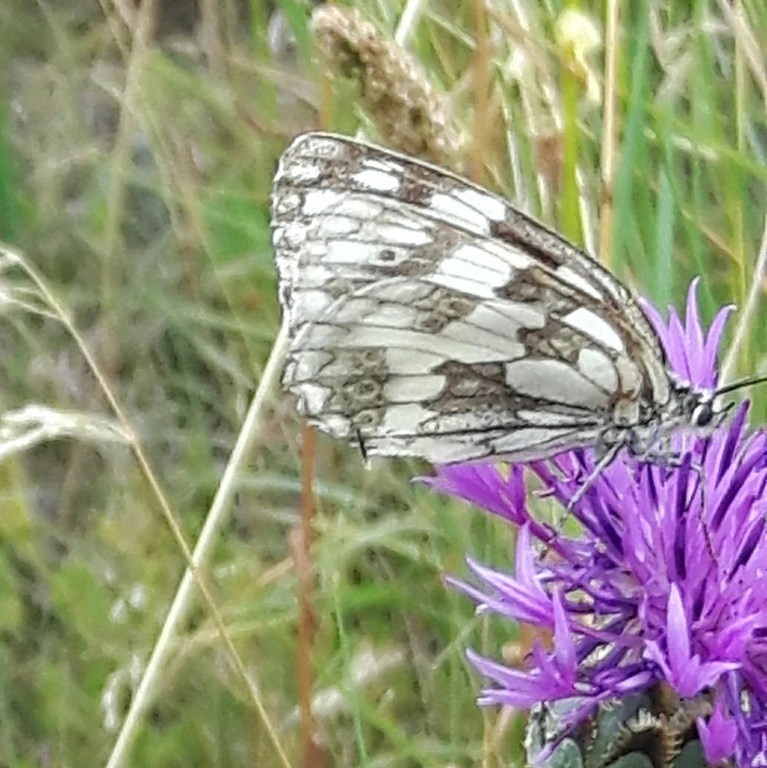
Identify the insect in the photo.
Melanargia galathea
